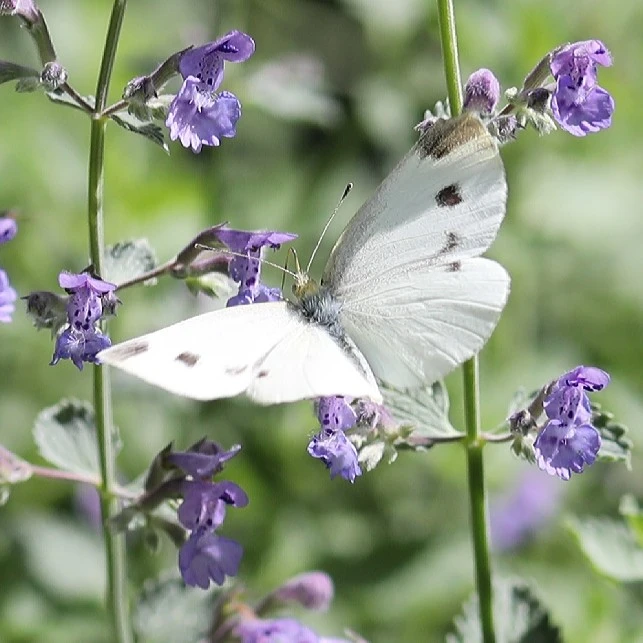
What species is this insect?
Pieris rapae
